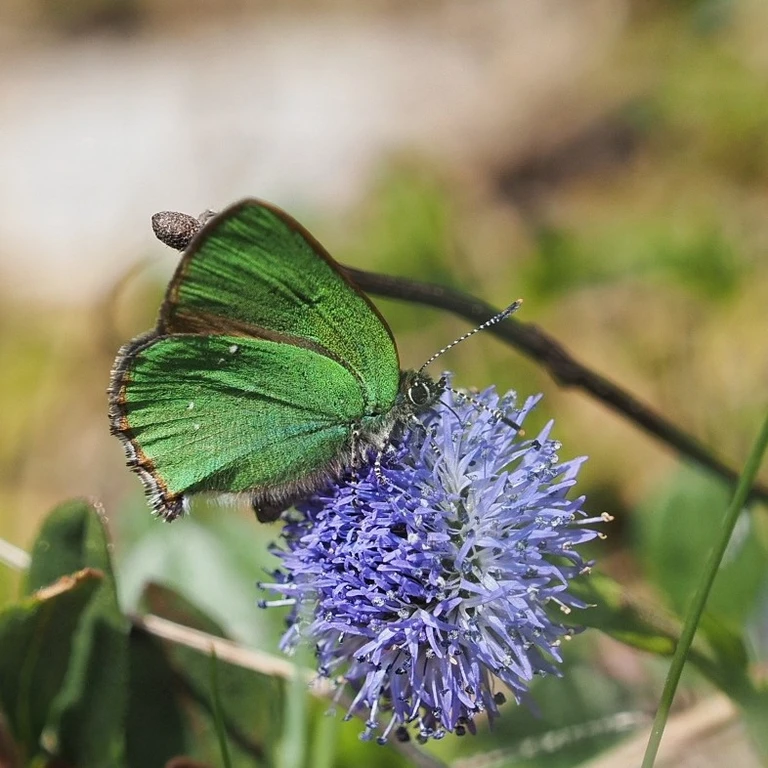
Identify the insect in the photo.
Callophrys rubi
